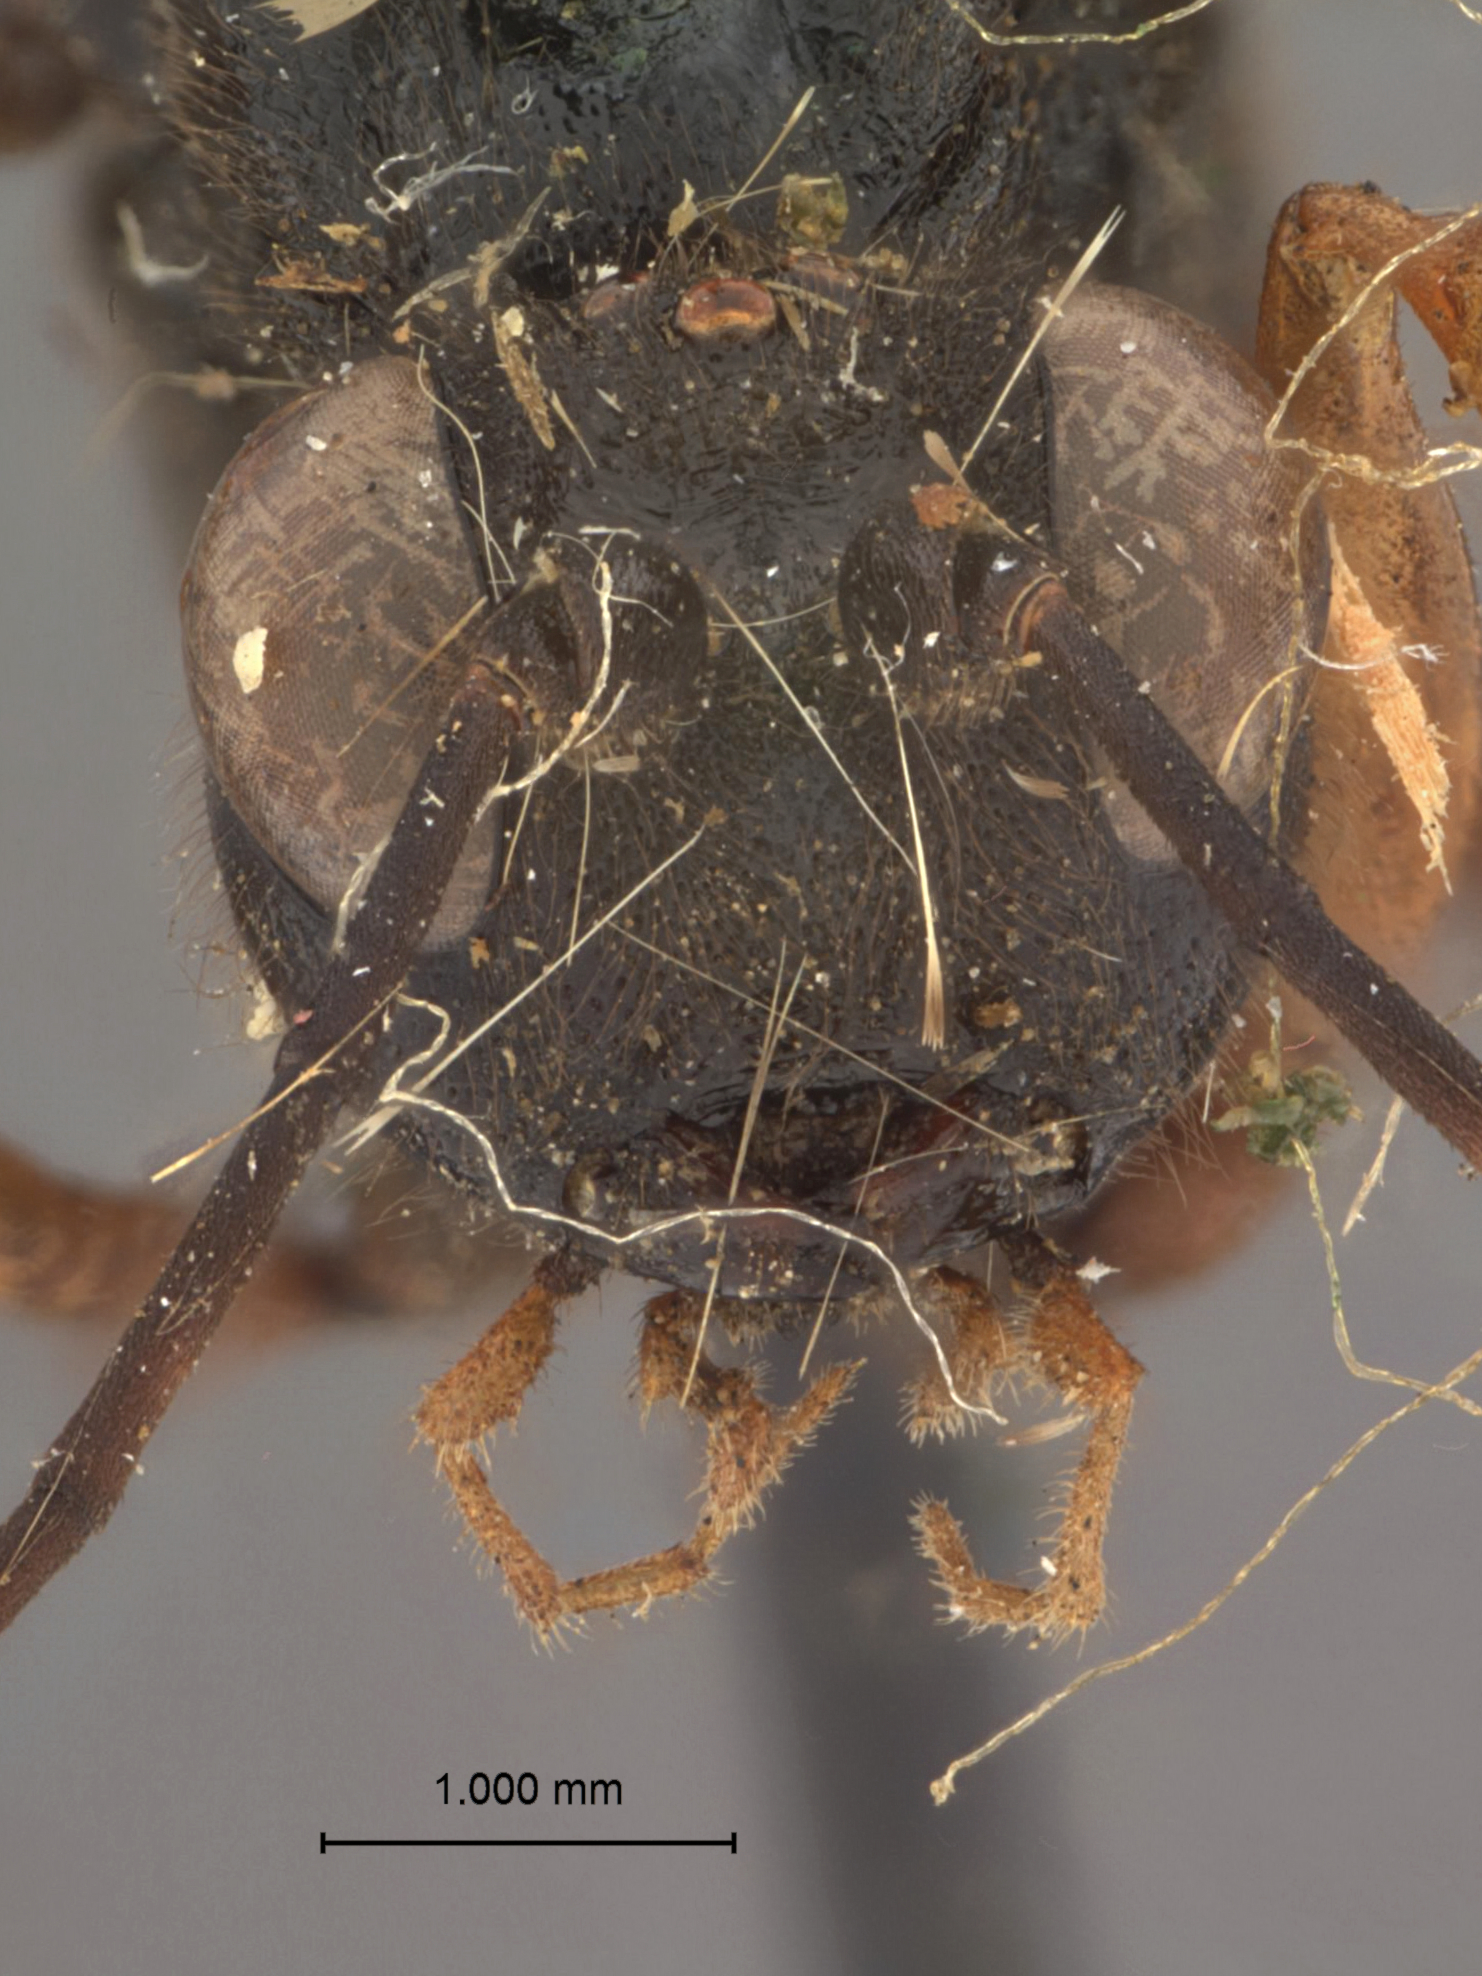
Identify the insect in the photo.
Echthrus adillae
